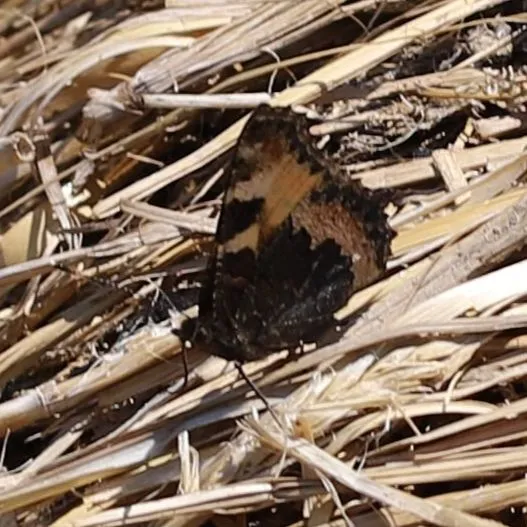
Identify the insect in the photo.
Aglais urticae
